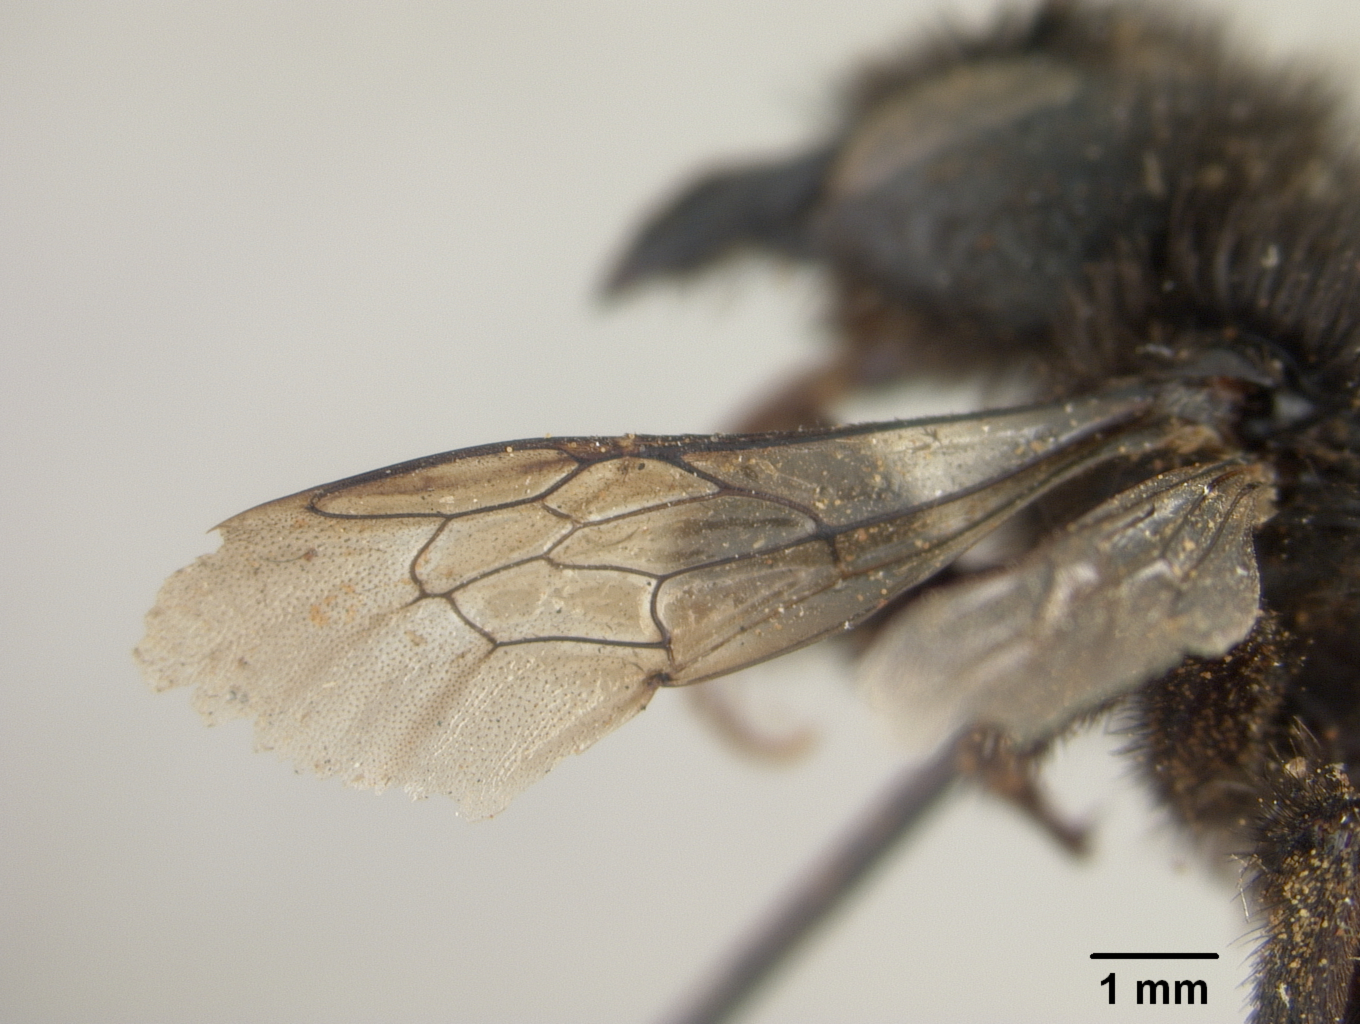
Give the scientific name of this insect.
Osmia mendocinensis
